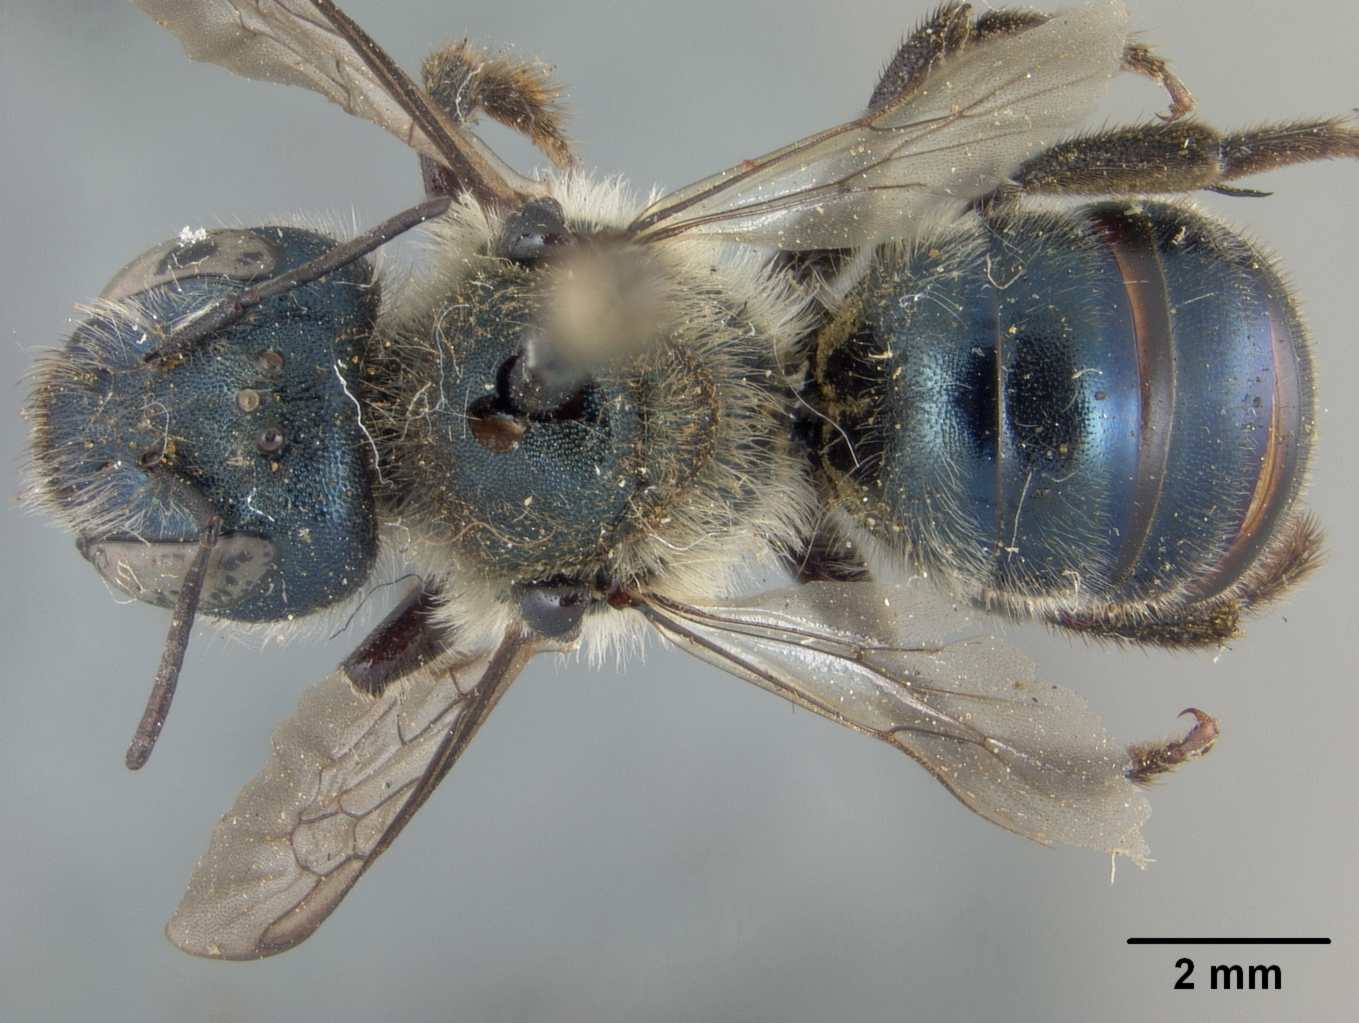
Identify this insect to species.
Osmia felti
